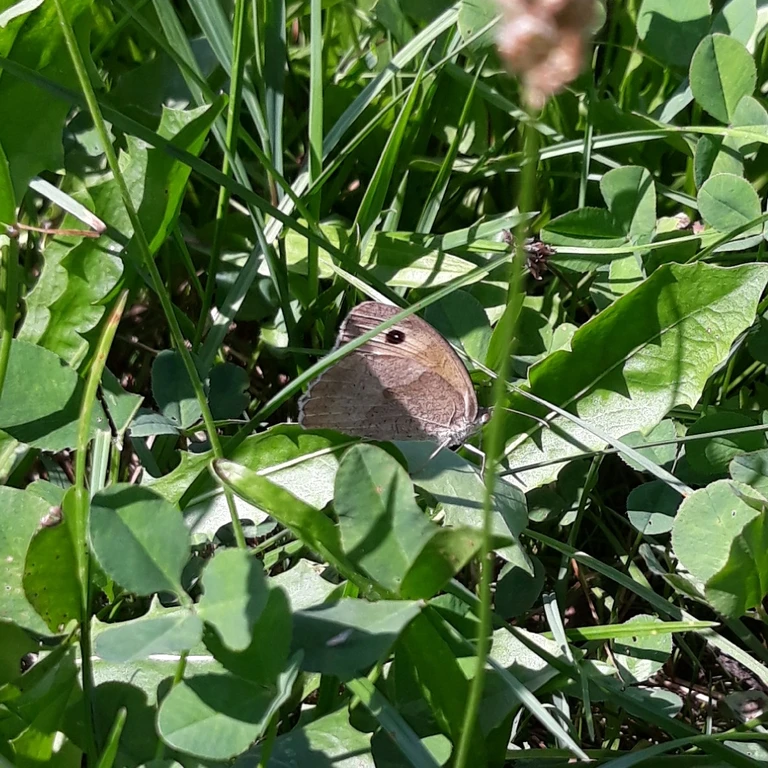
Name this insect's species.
Maniola jurtina
